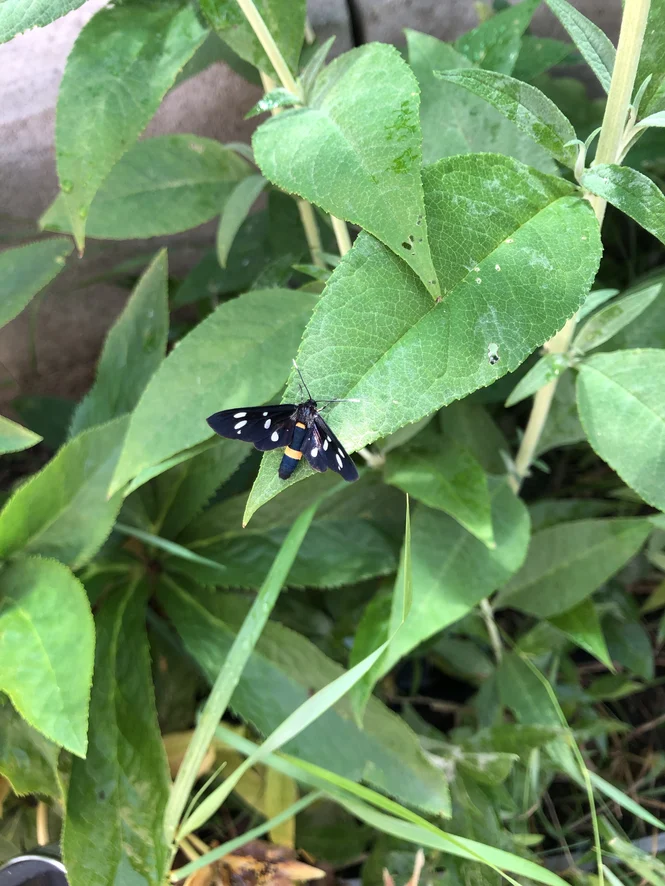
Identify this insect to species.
Amata phegea
